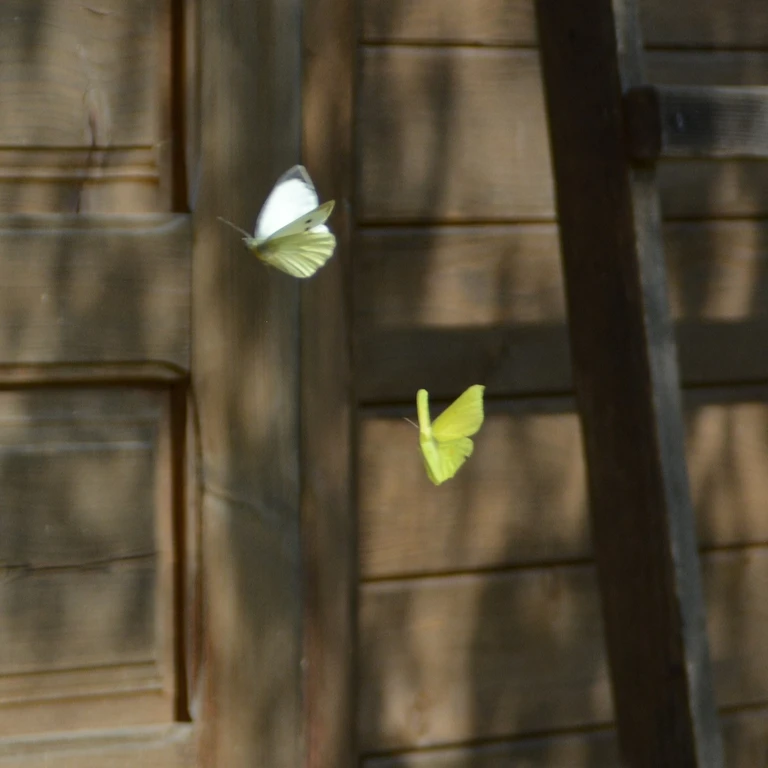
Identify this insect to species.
Gonepteryx rhamni
